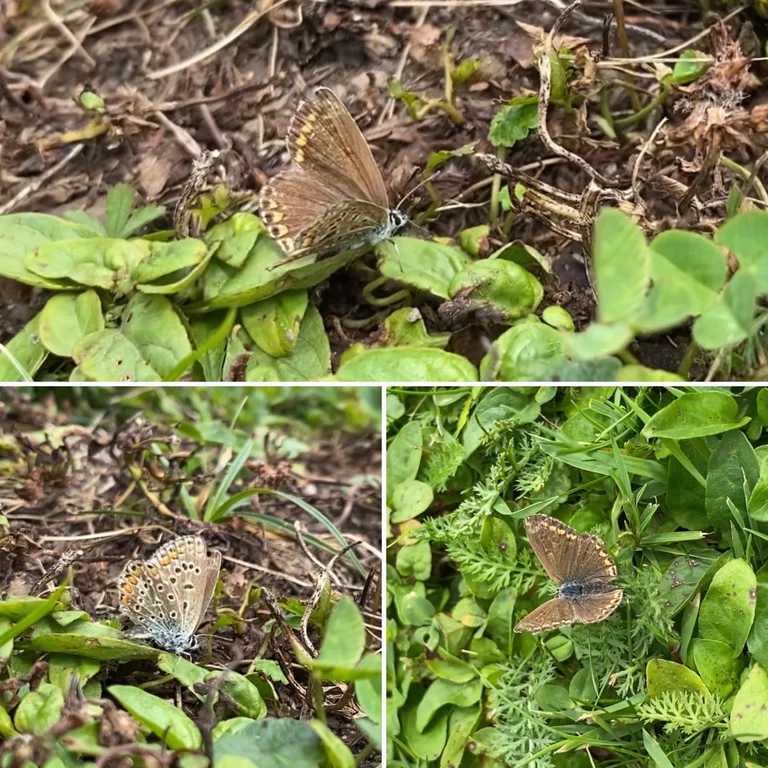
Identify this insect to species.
Polyommatus icarus
